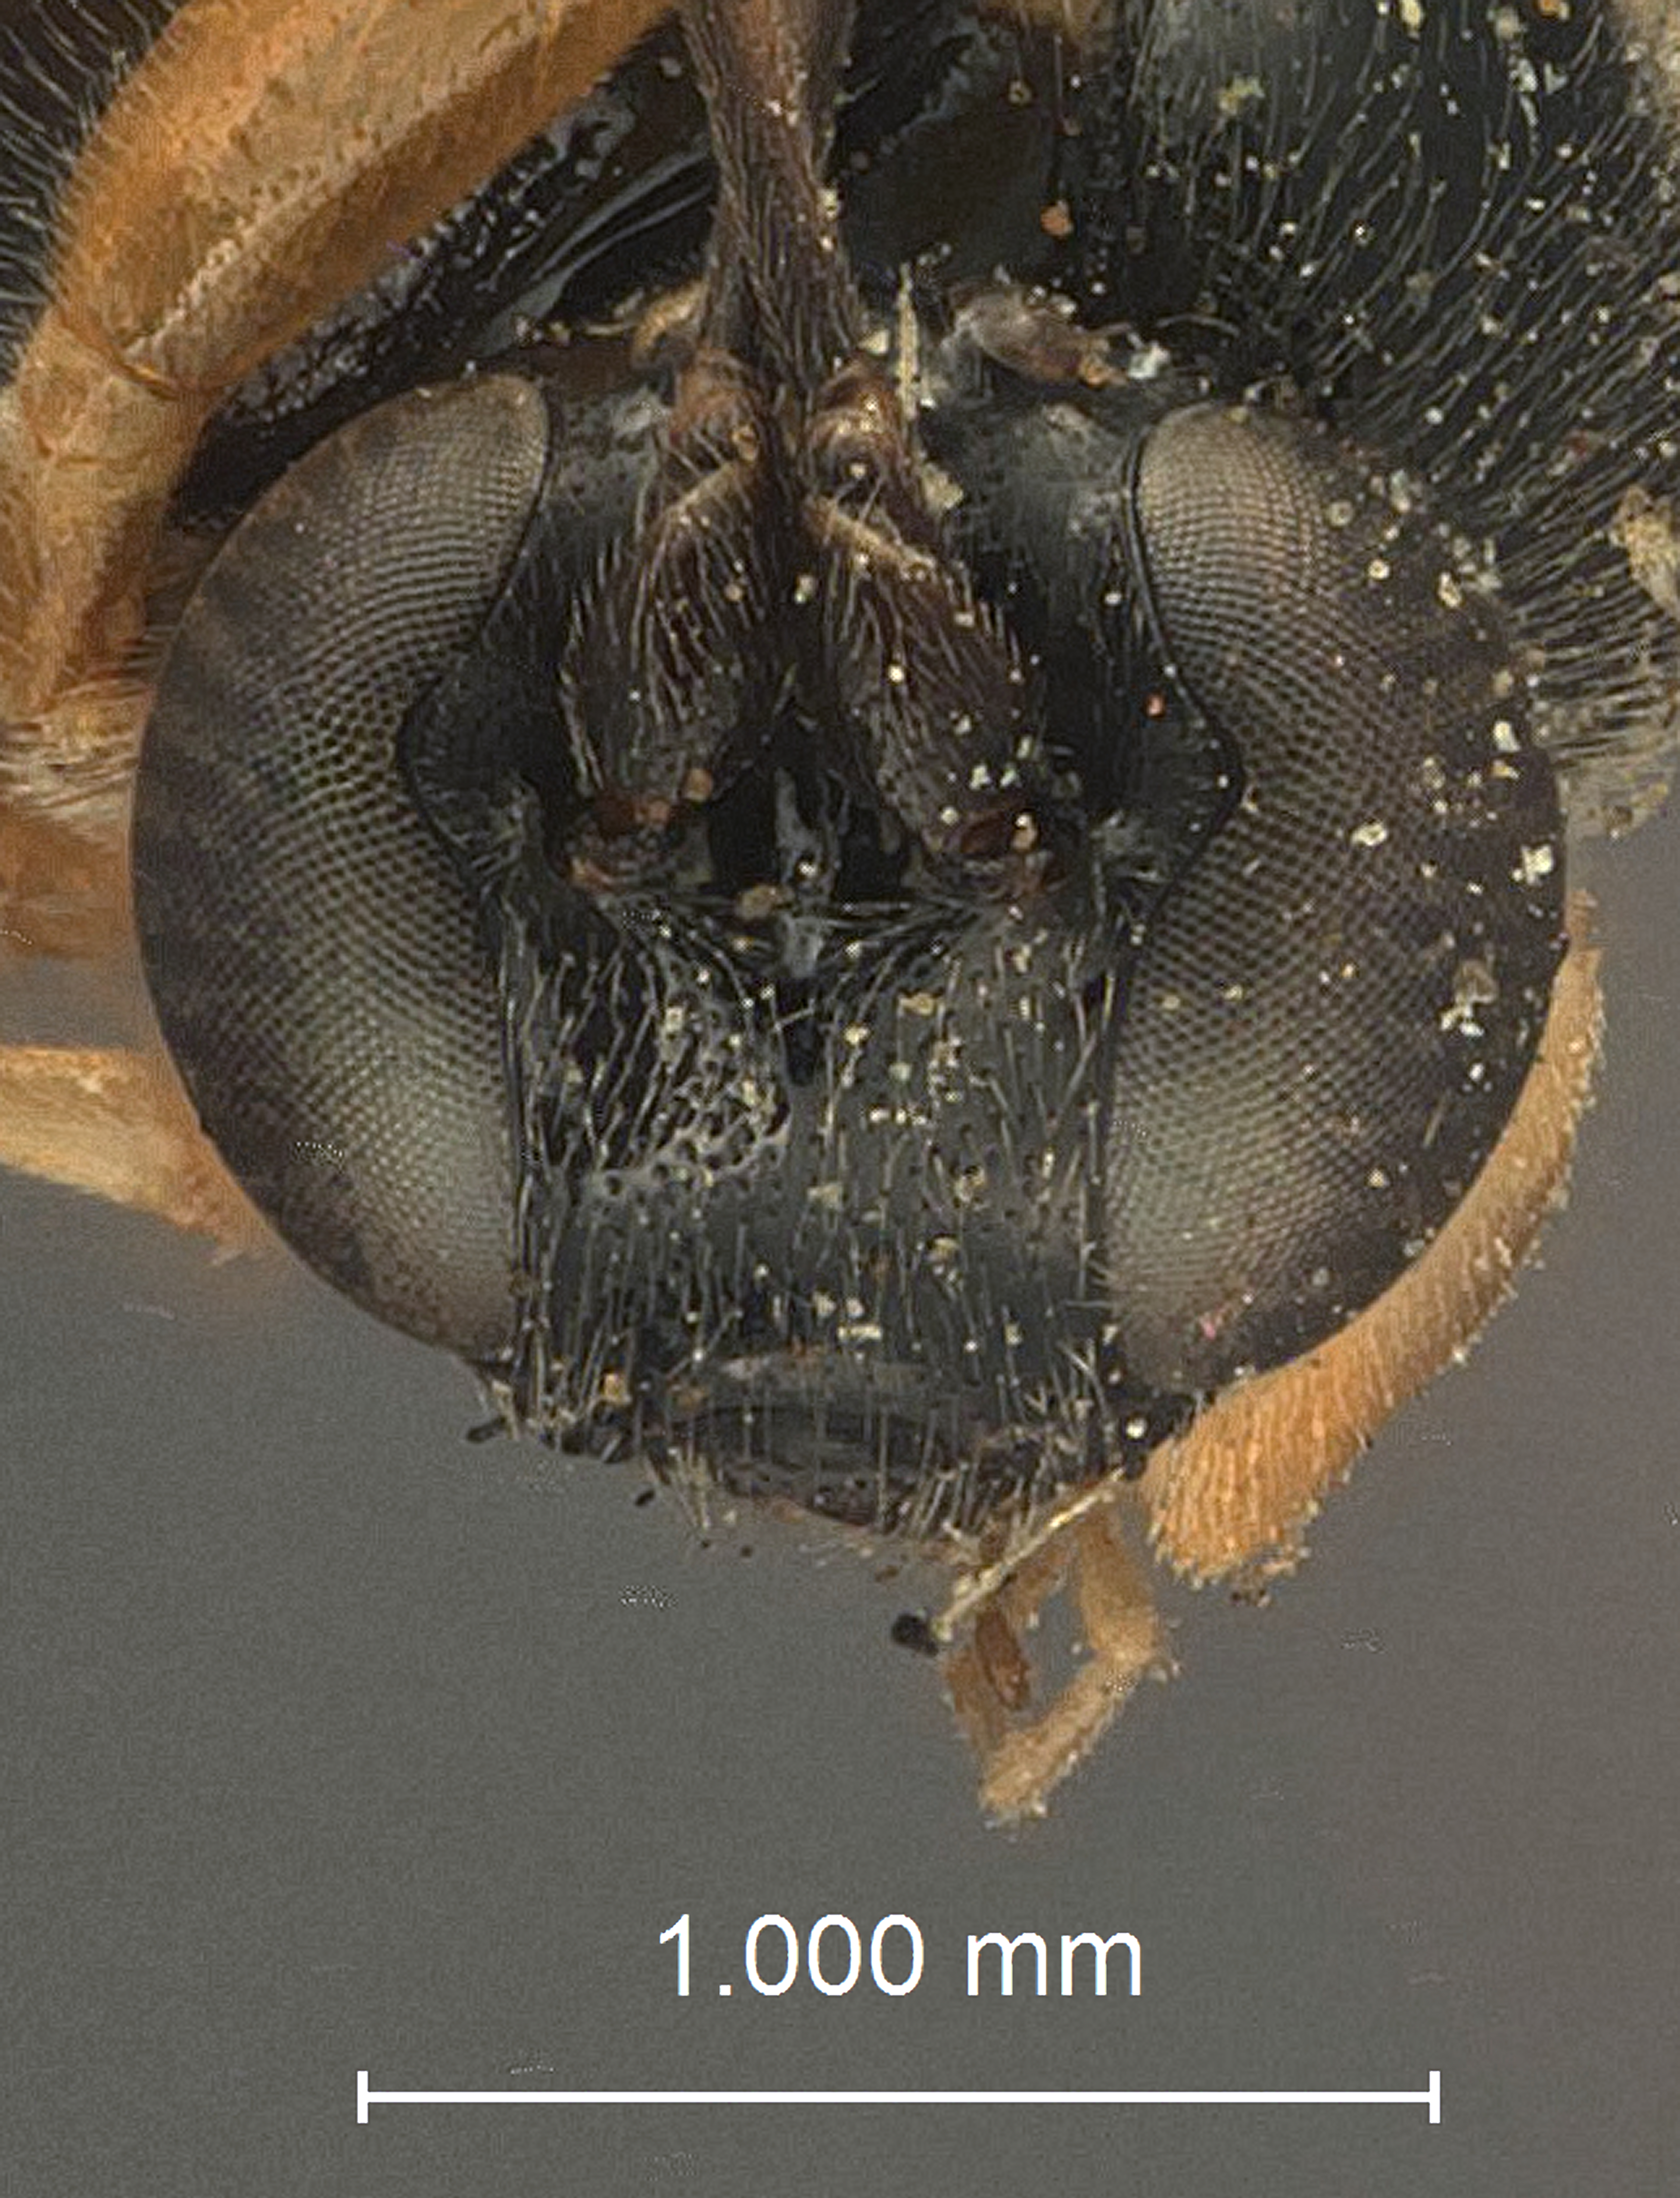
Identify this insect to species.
Ephialtes montana
